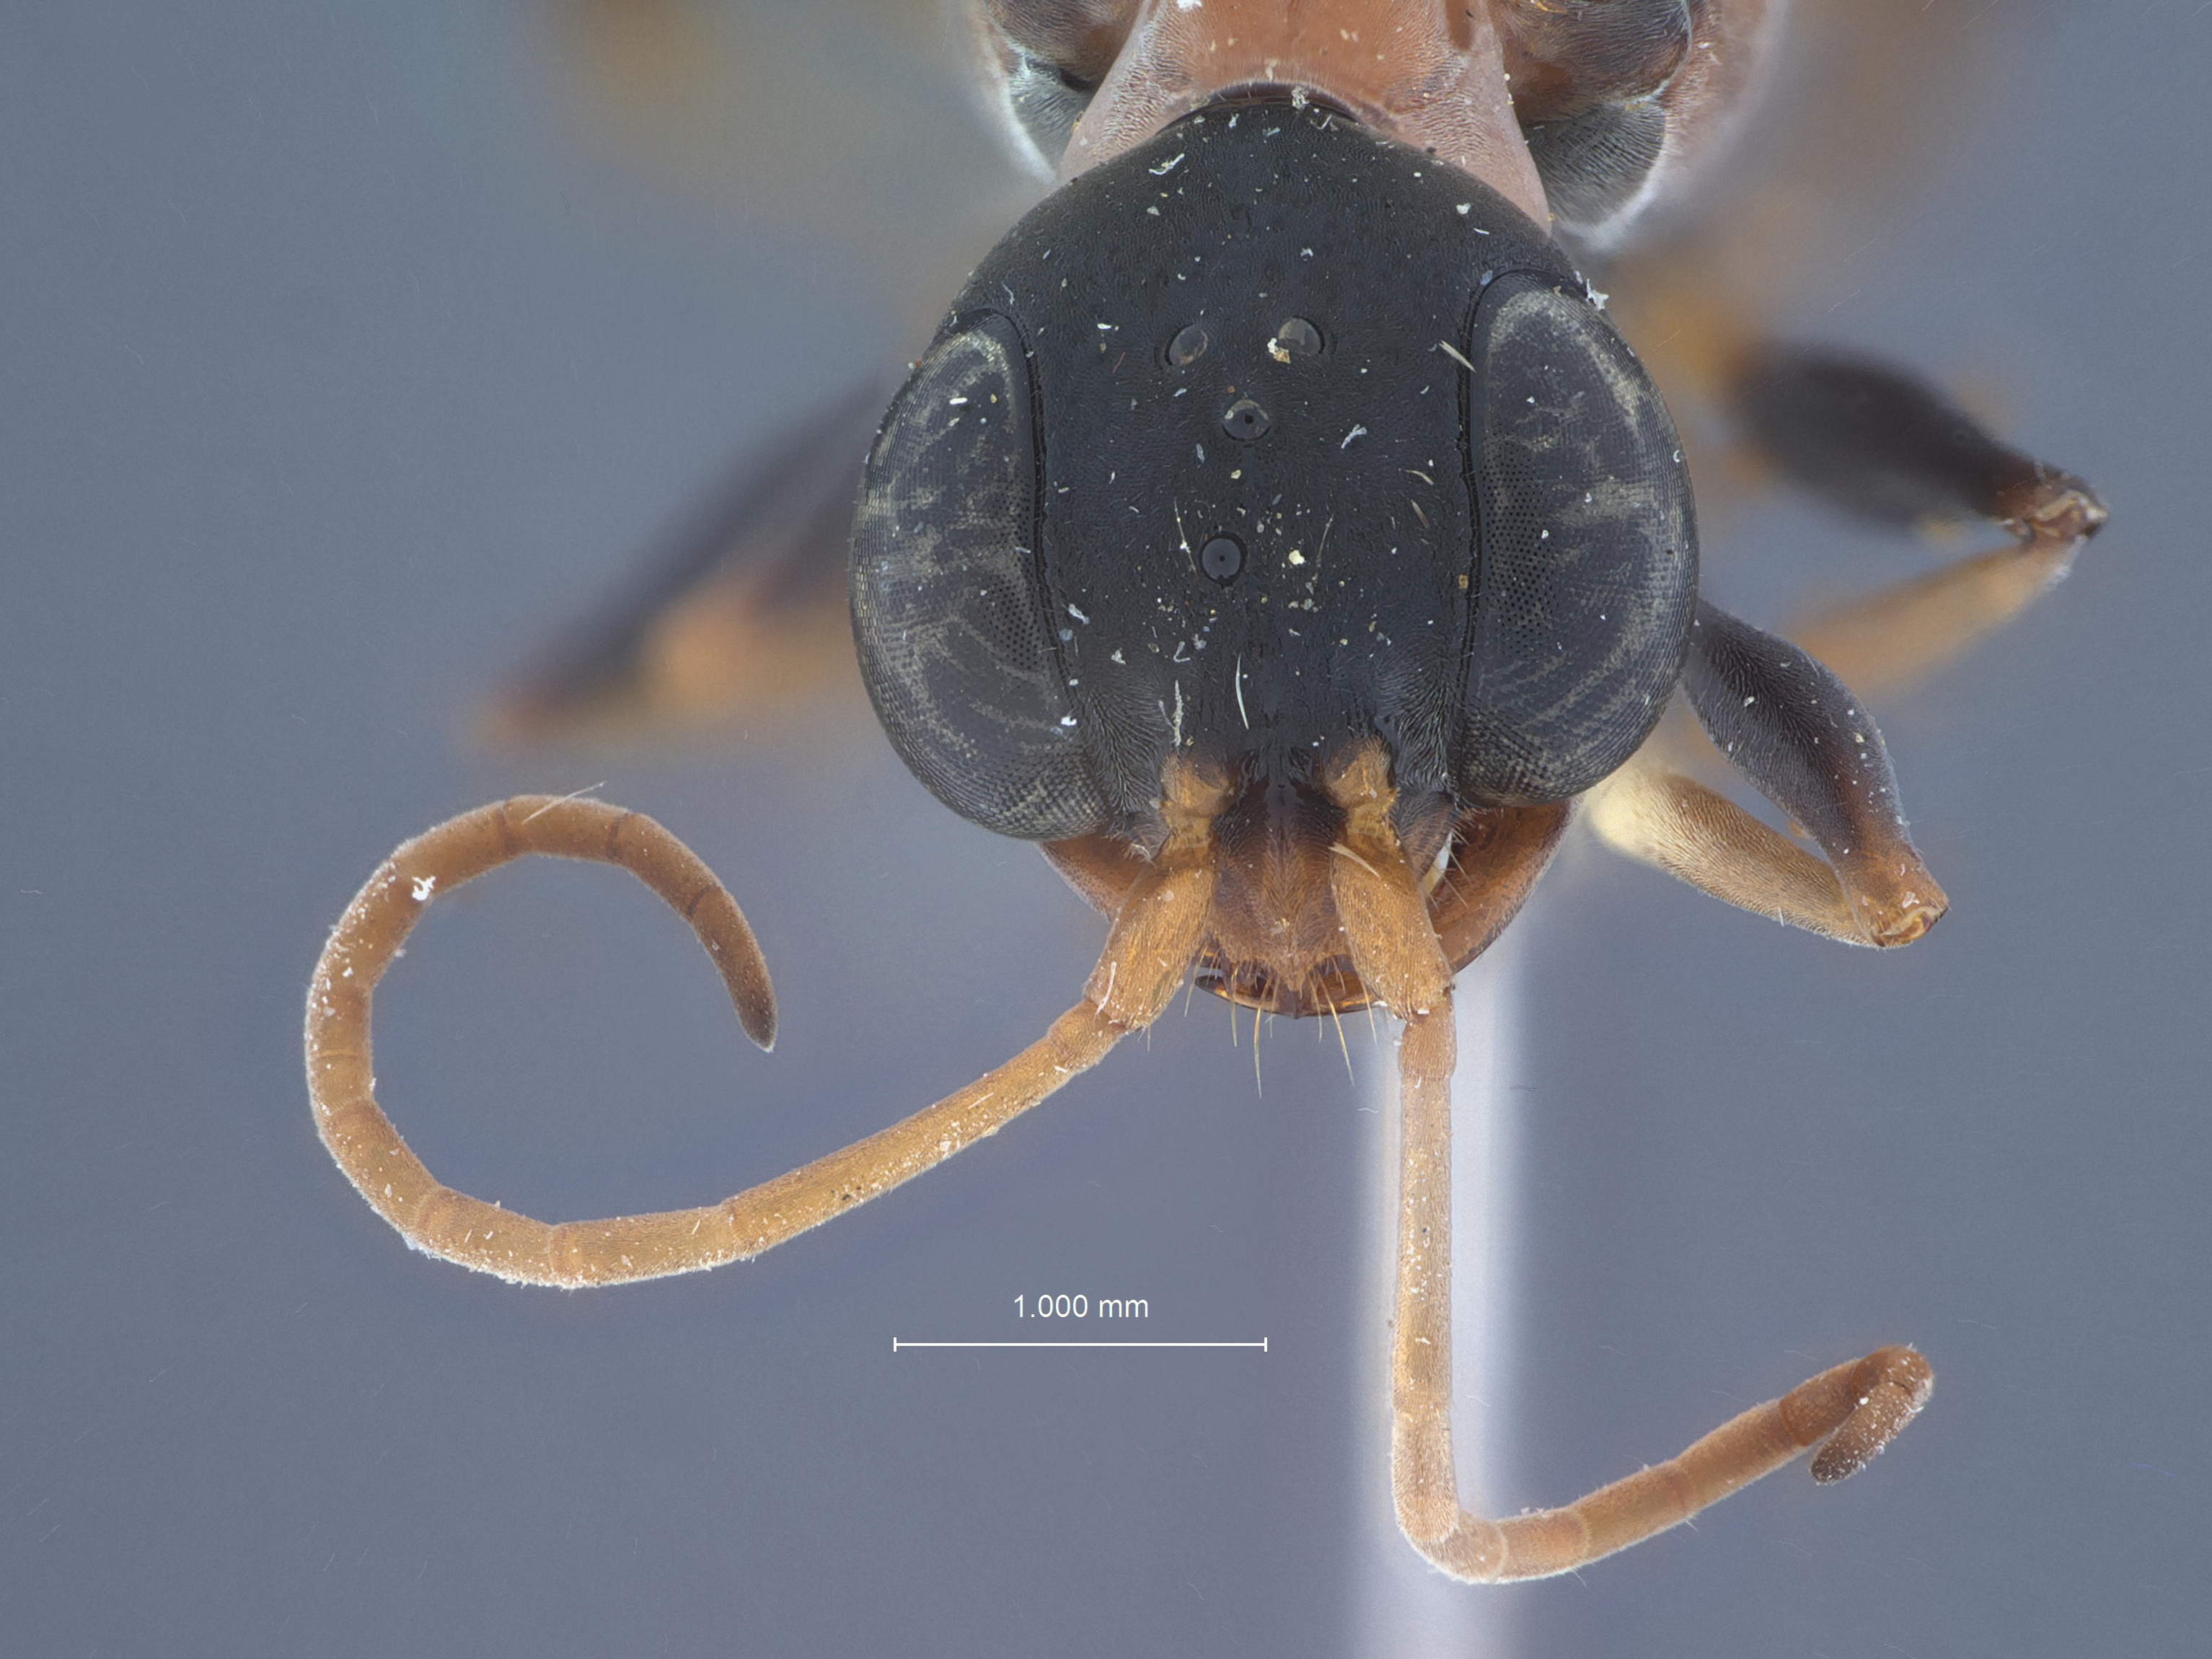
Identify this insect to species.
Ampulex ceylonica
